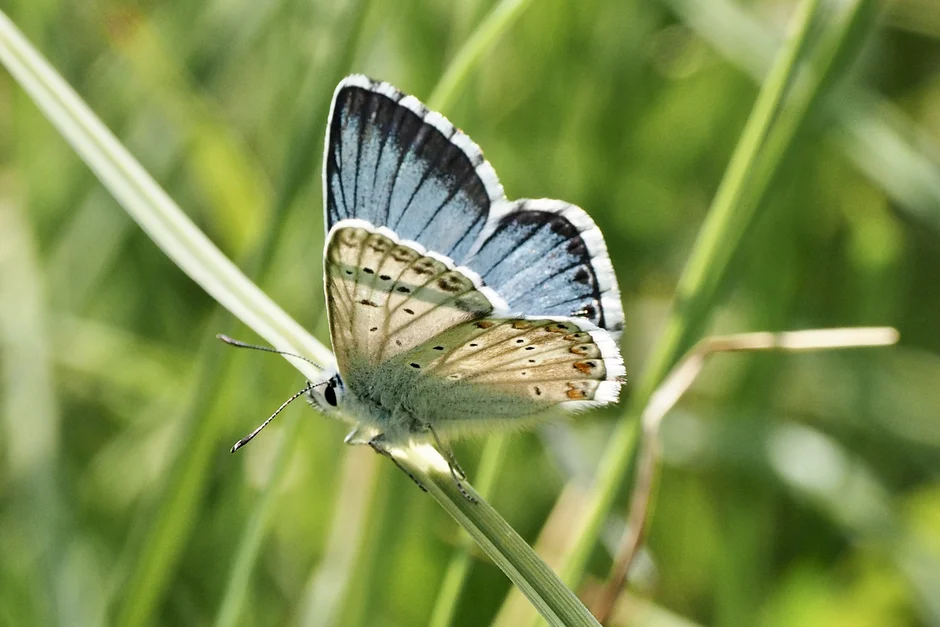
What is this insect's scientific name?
Lysandra coridon
